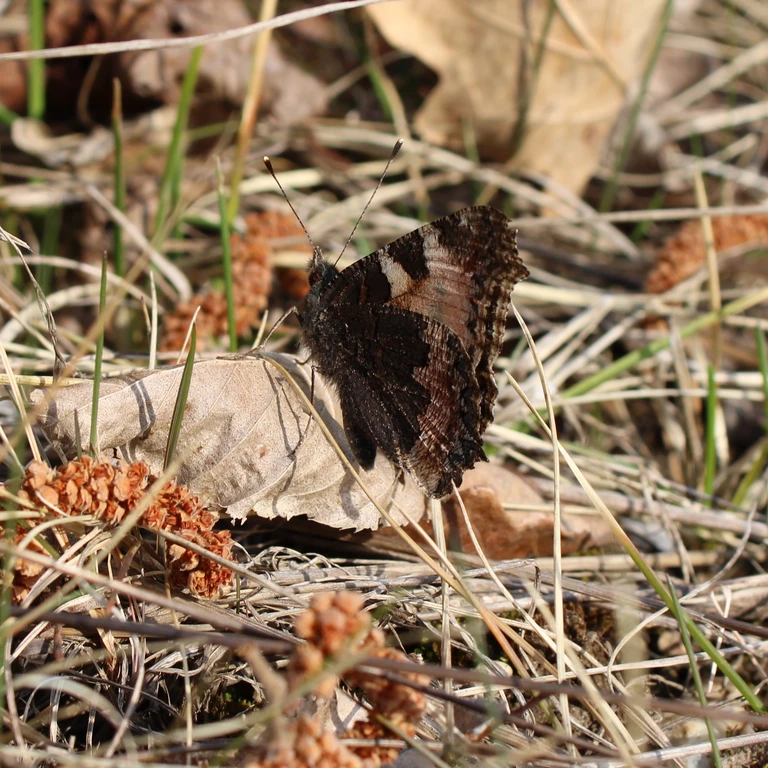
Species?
Aglais urticae
